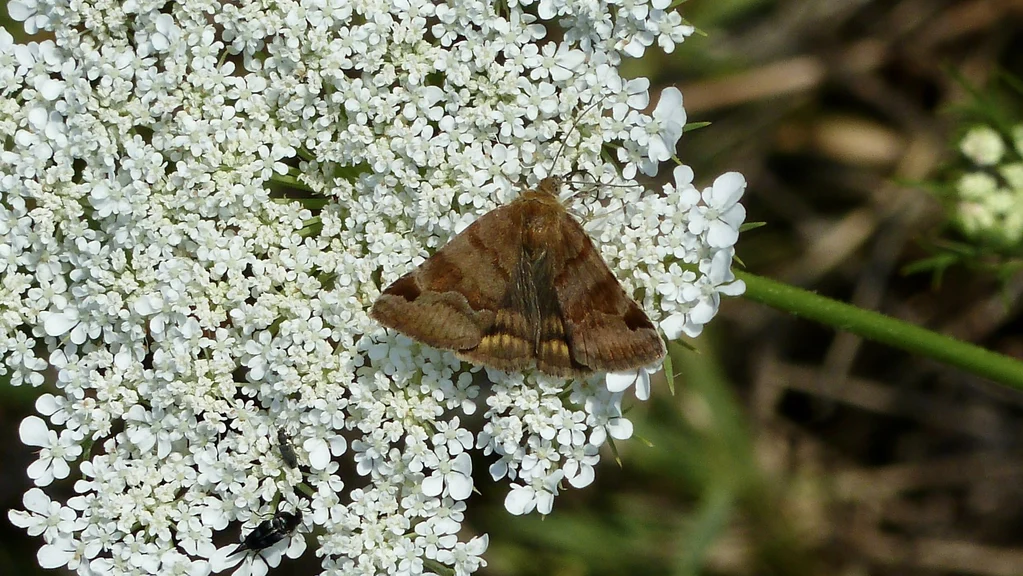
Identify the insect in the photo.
Euclidia glyphica
